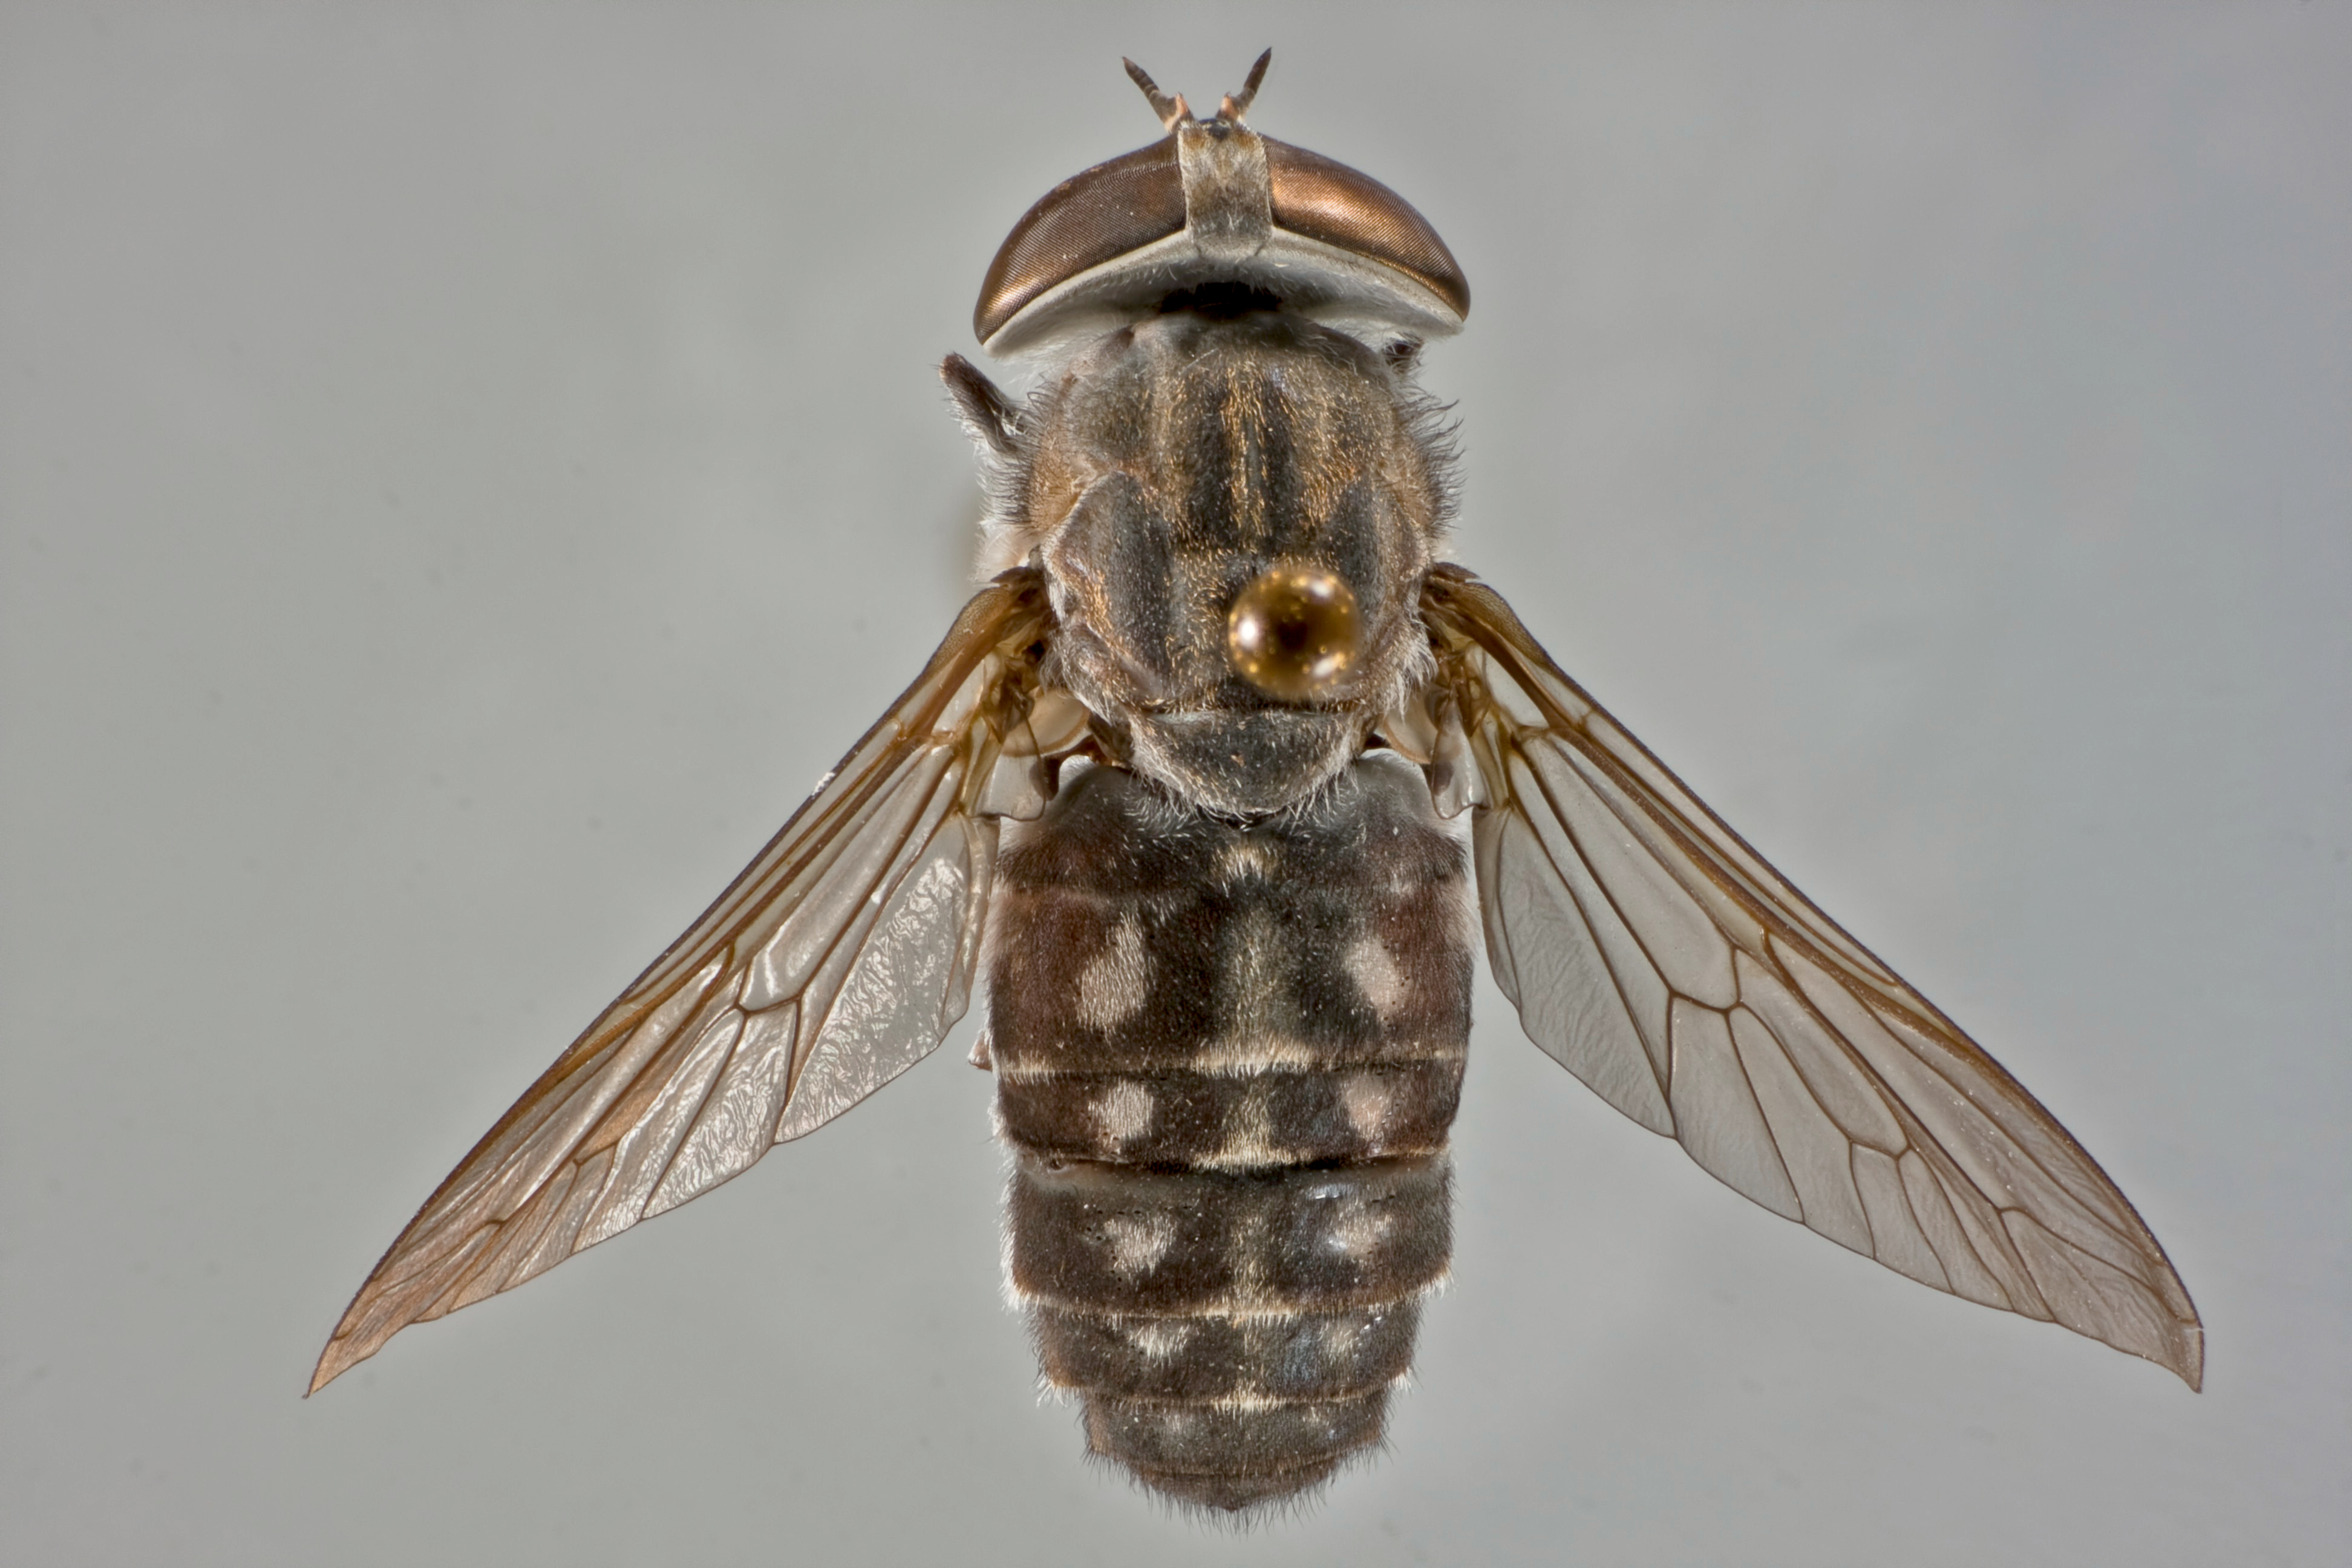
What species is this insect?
Tabanus caenosus
